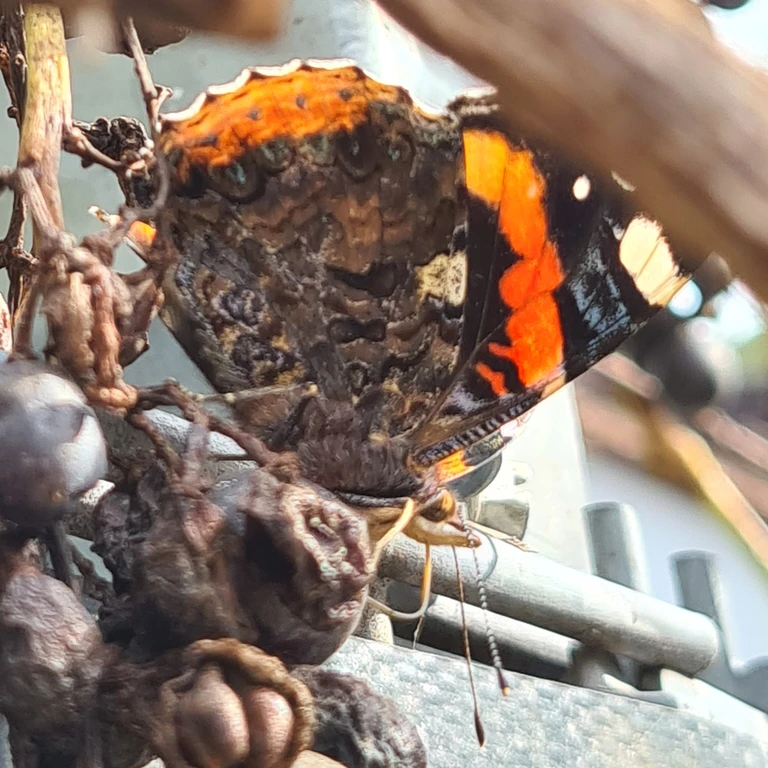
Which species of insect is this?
Vanessa atalanta
